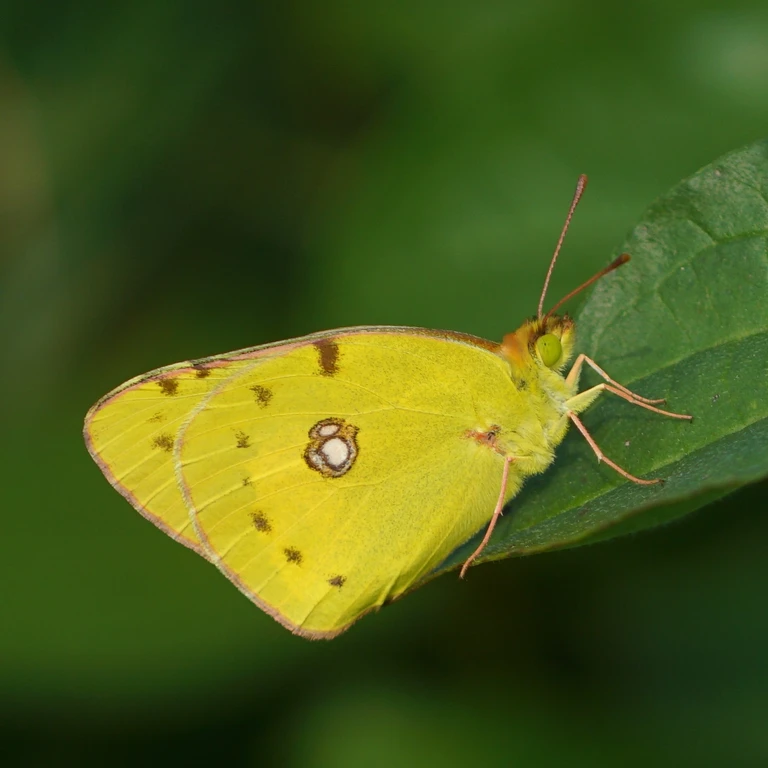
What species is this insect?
Colias croceus
